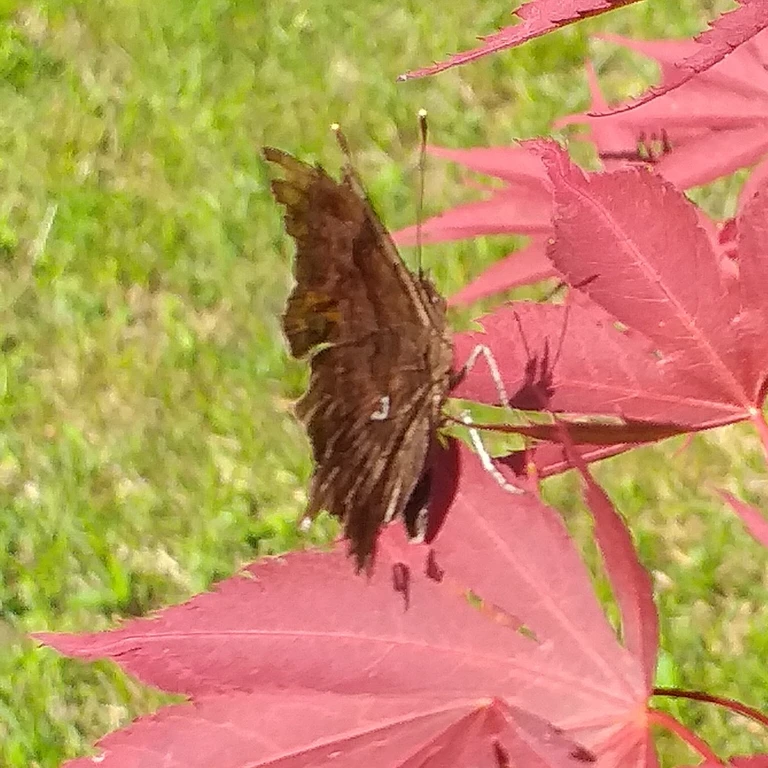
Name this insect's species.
Polygonia c-album
